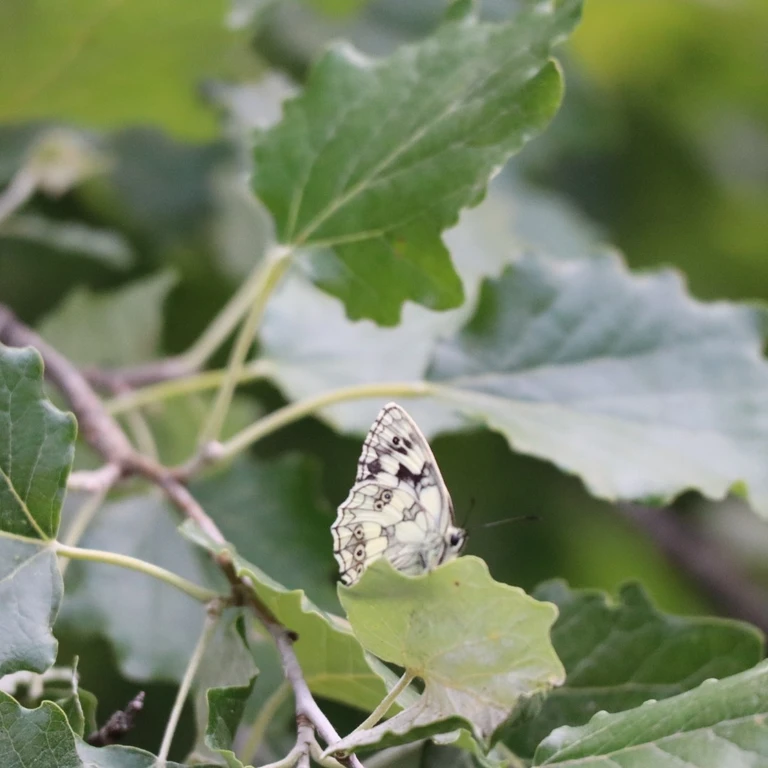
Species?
Melanargia galathea
